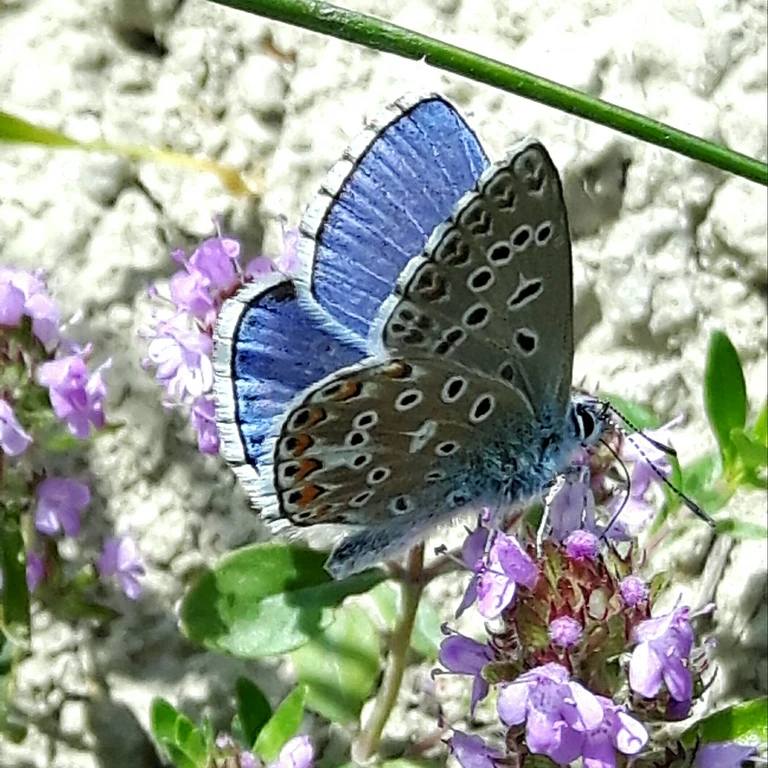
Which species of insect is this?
Lysandra bellargus
